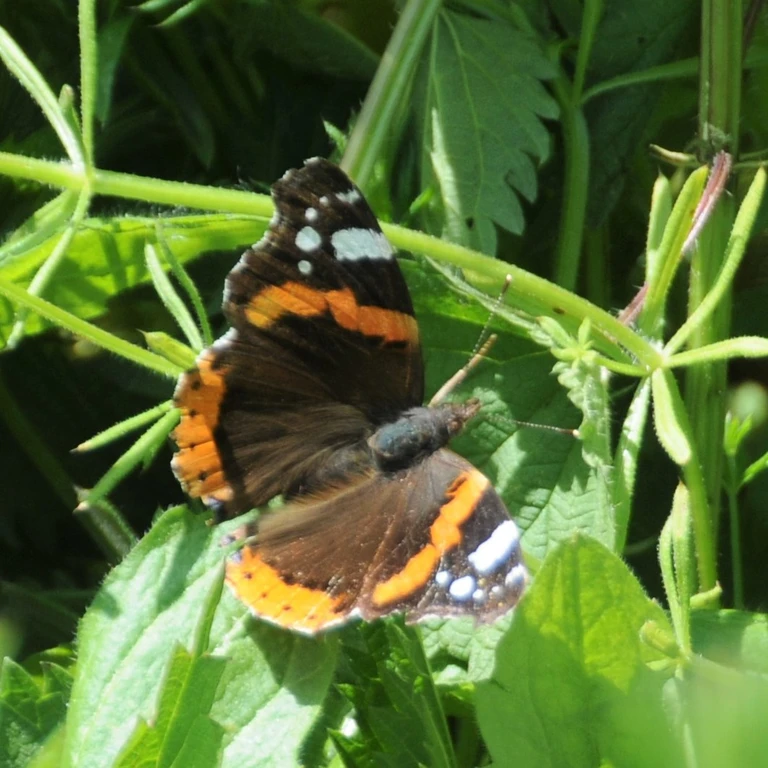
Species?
Vanessa atalanta
